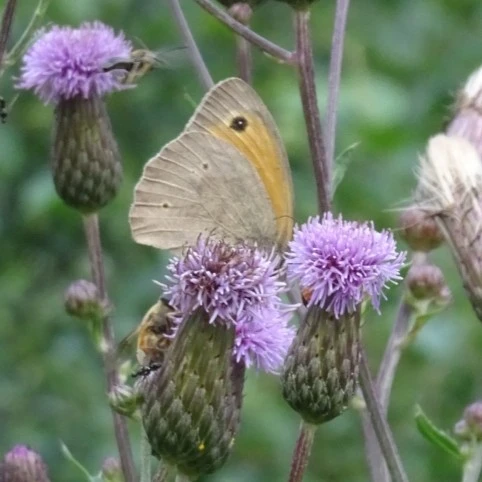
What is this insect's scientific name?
Maniola jurtina
